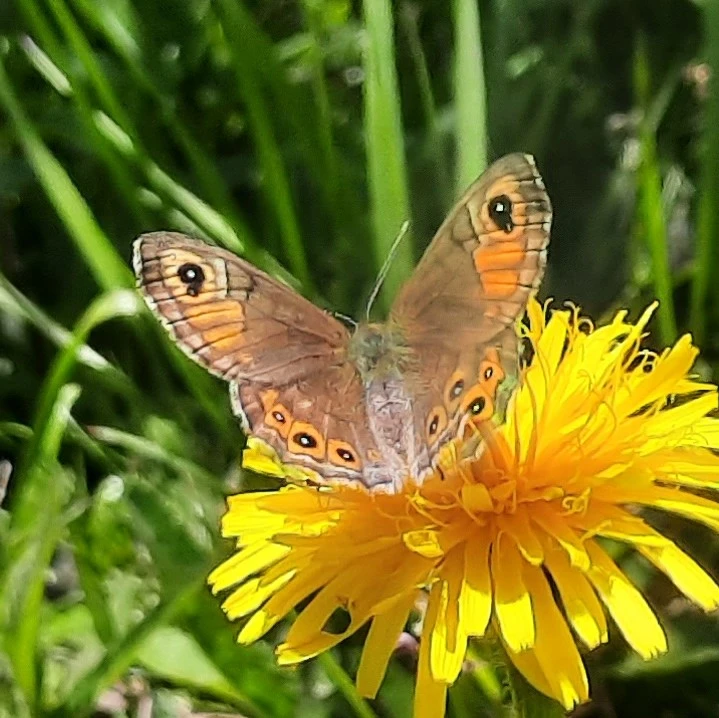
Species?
Lasiommata petropolitana (also Pararge petropolitana)
